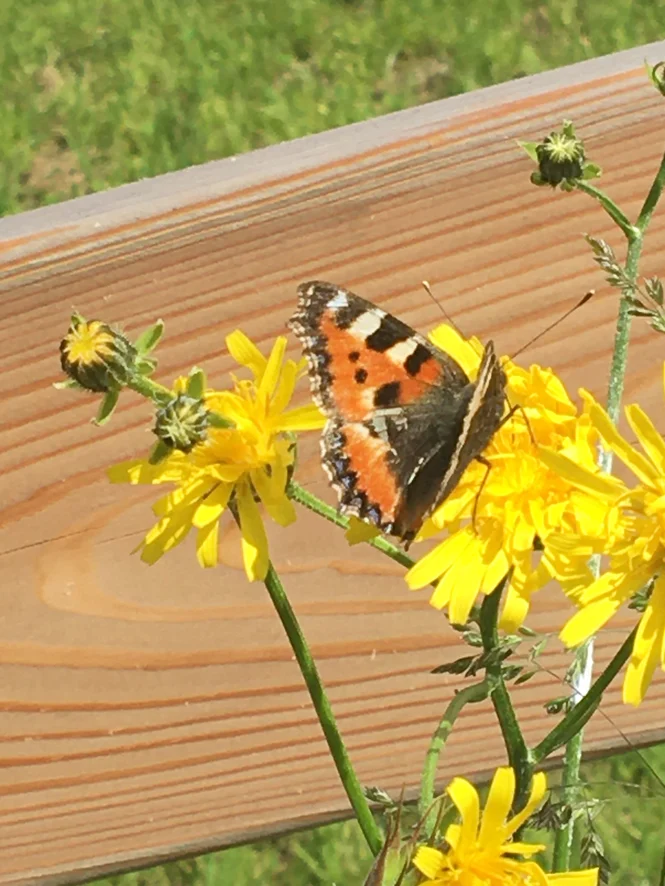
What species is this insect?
Aglais urticae
